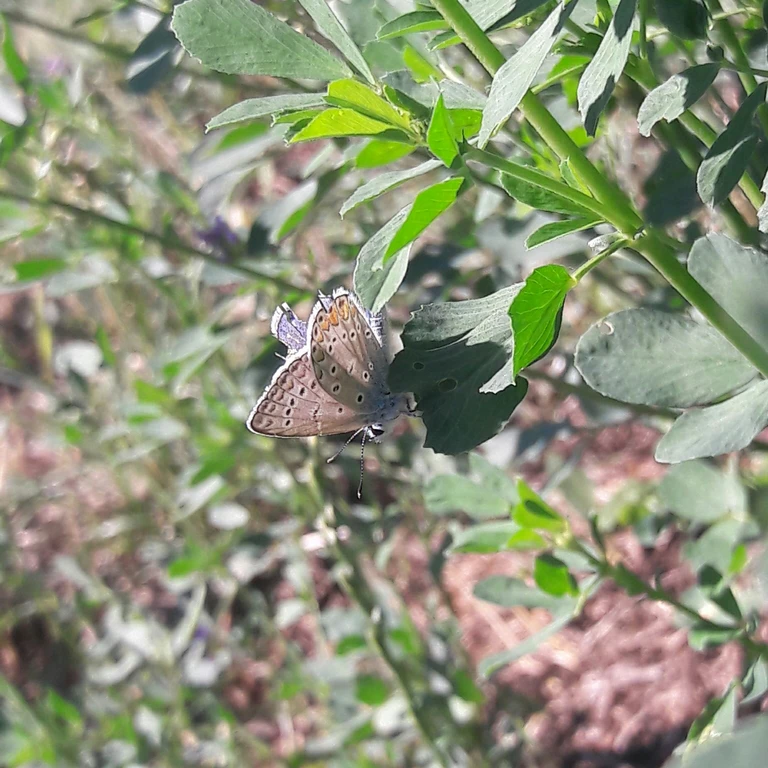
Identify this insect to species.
Polyommatus icarus
